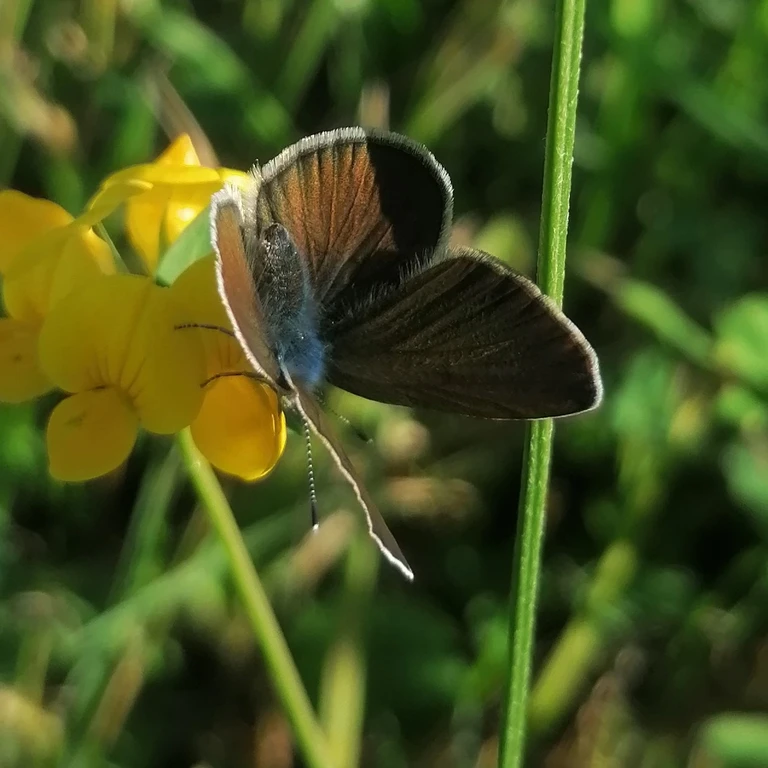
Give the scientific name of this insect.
Cyaniris semiargus
